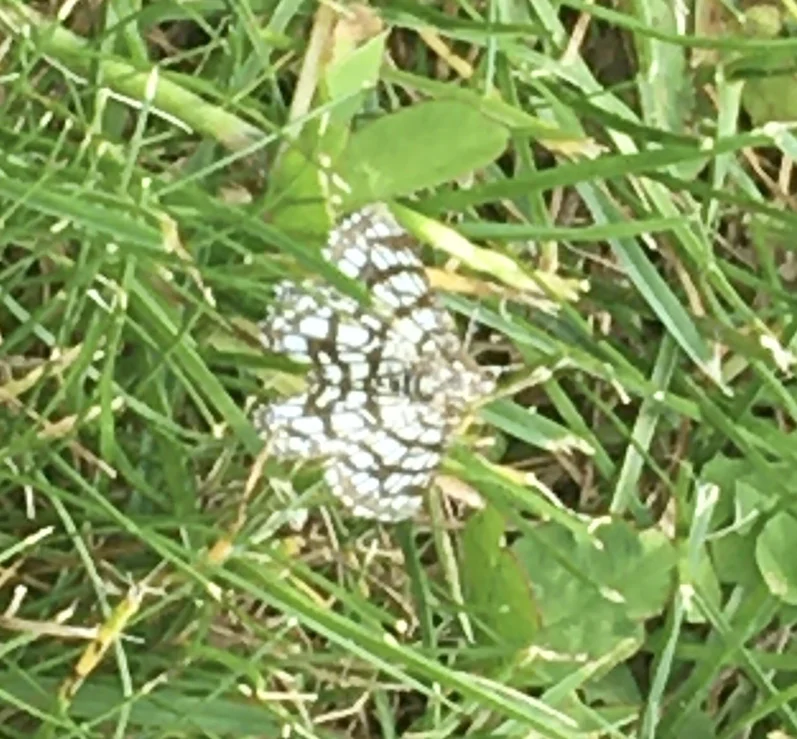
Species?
Chiasmia clathrata
